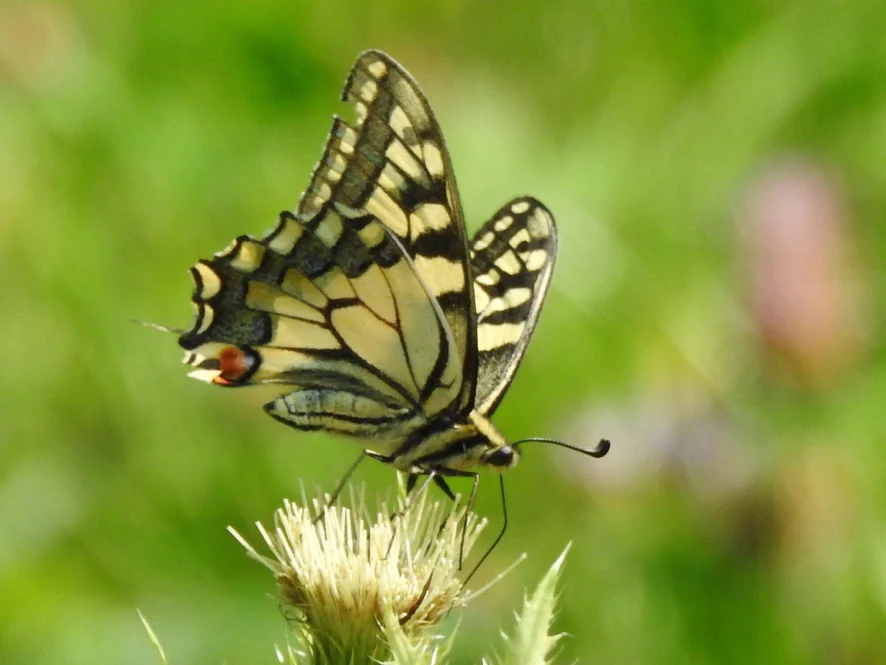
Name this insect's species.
Papilio machaon
